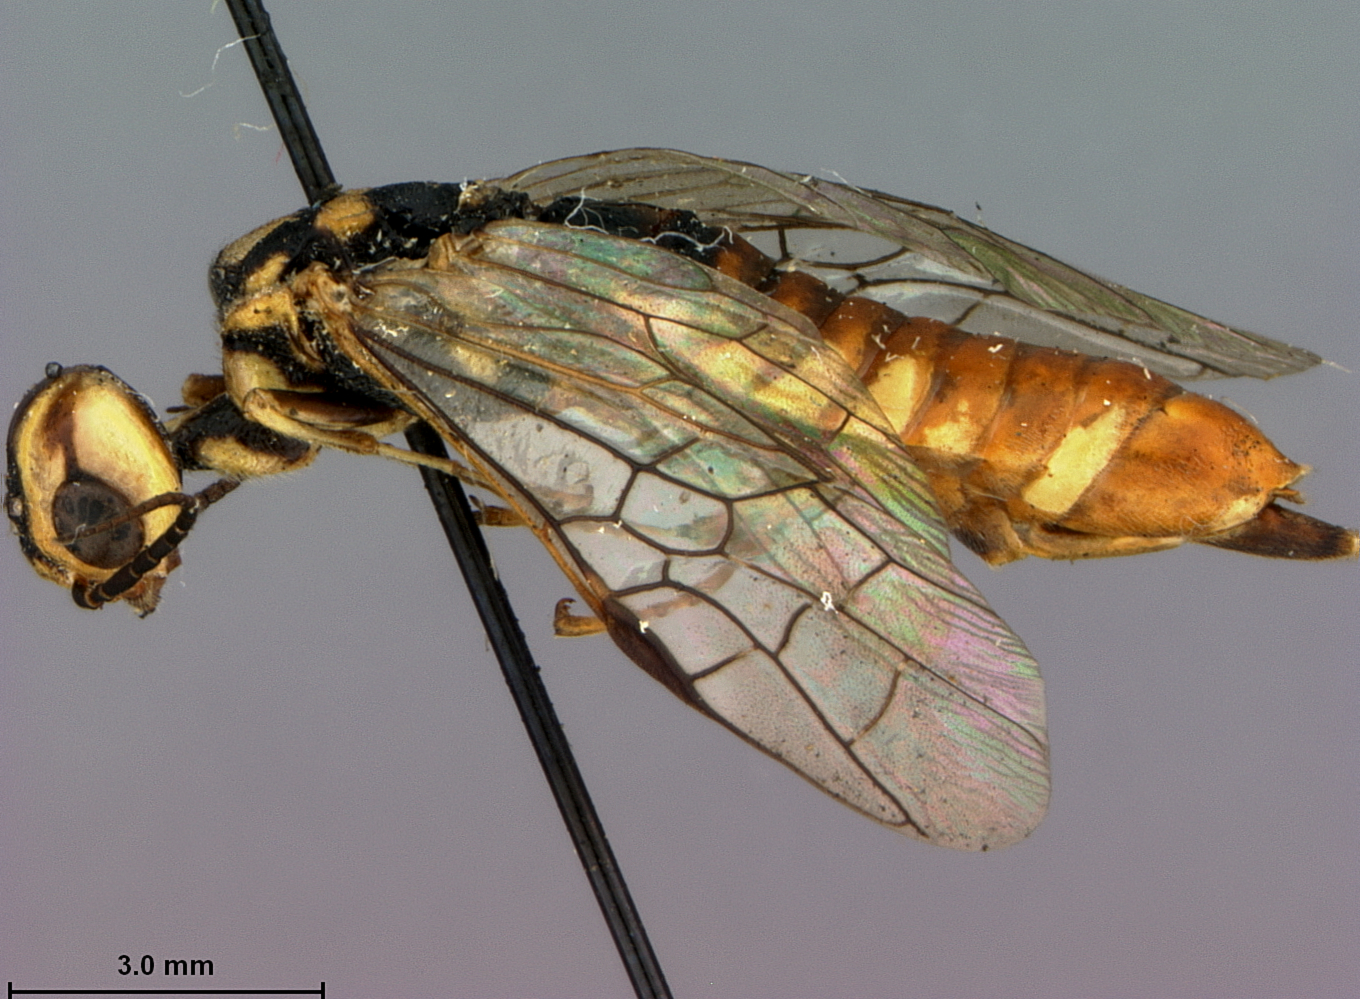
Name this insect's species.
Xiphydria champlaini
